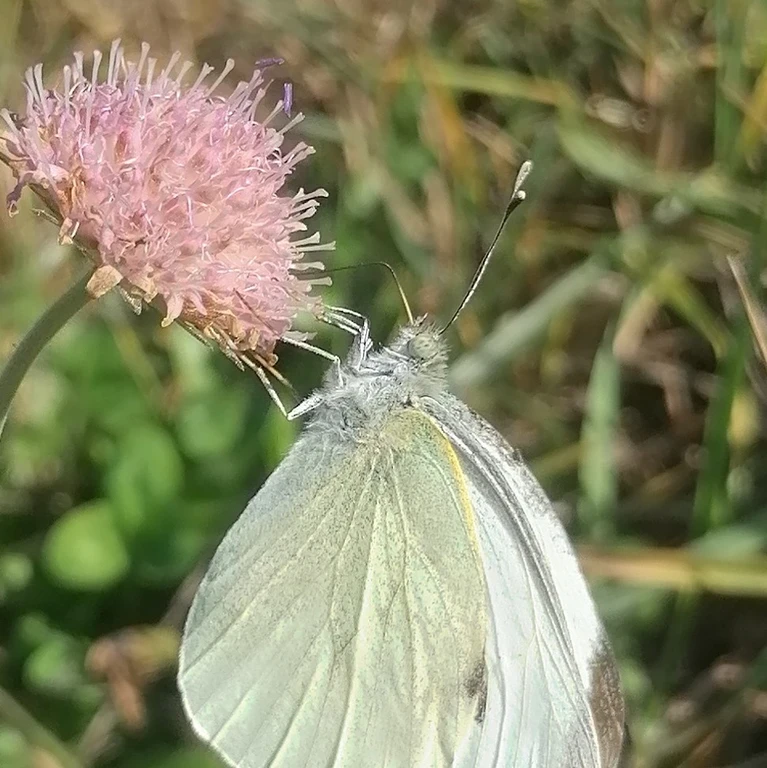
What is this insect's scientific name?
Pieris brassicae
